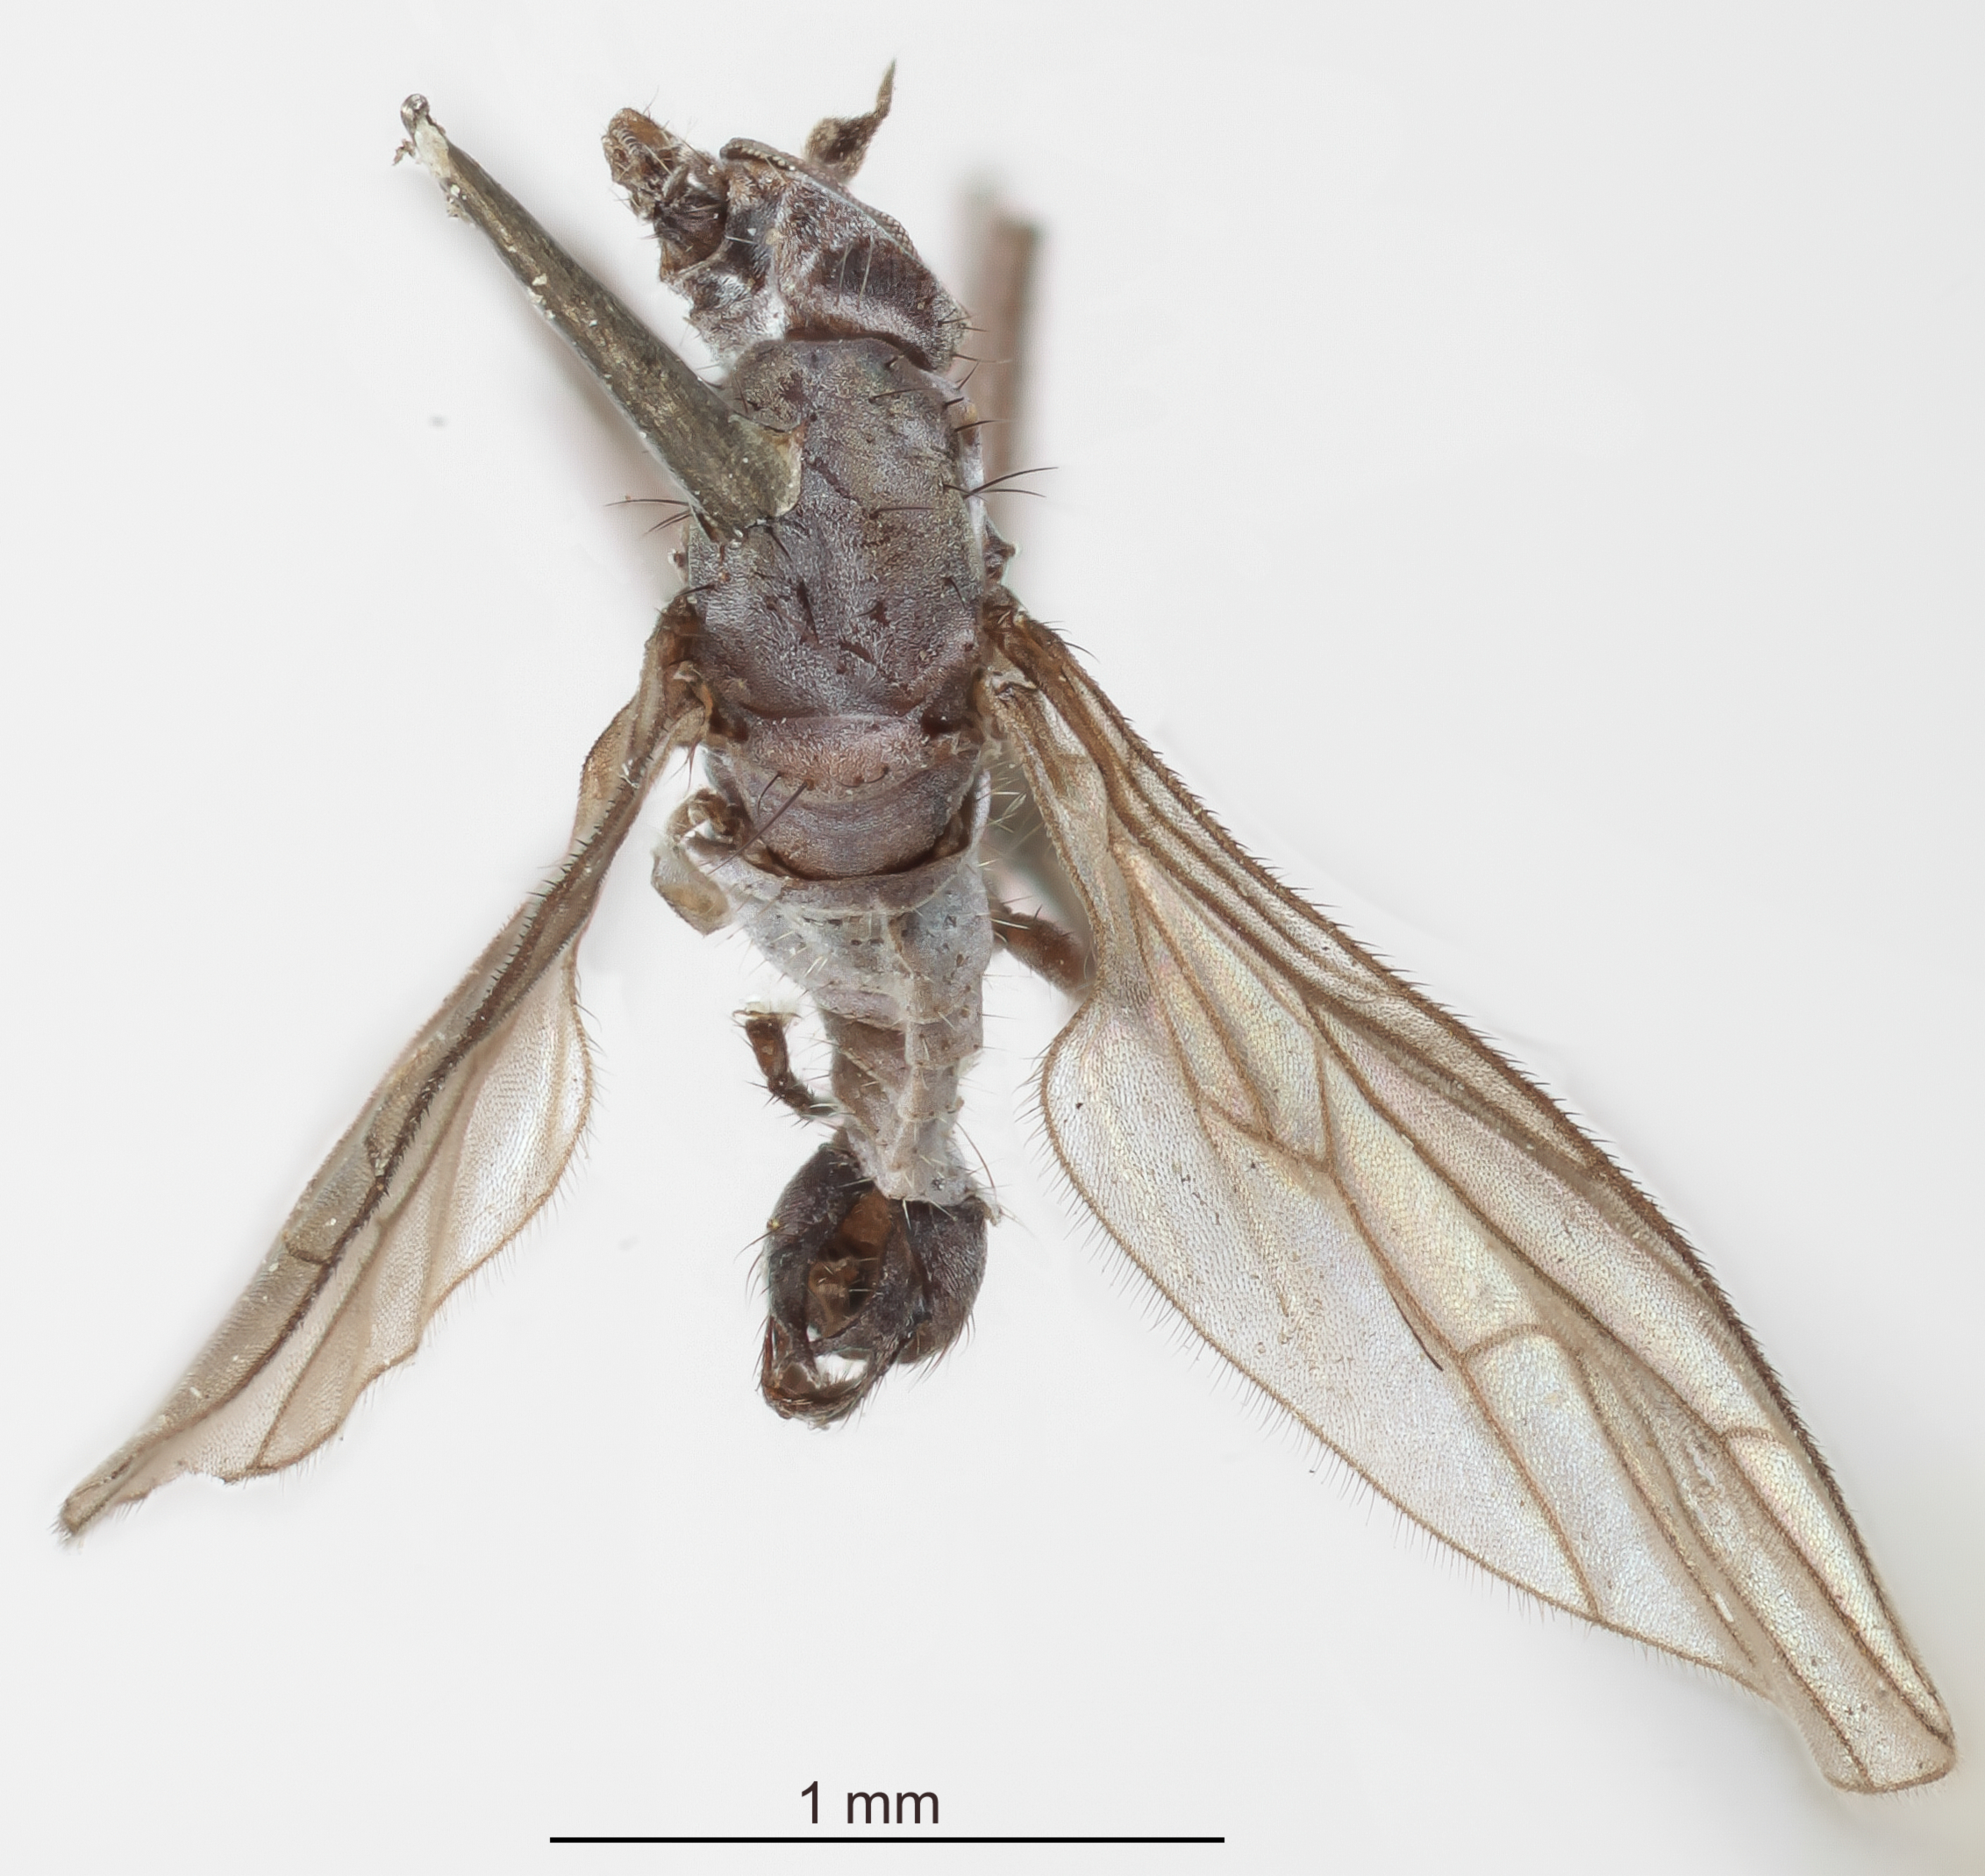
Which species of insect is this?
Philetus schizophorus
